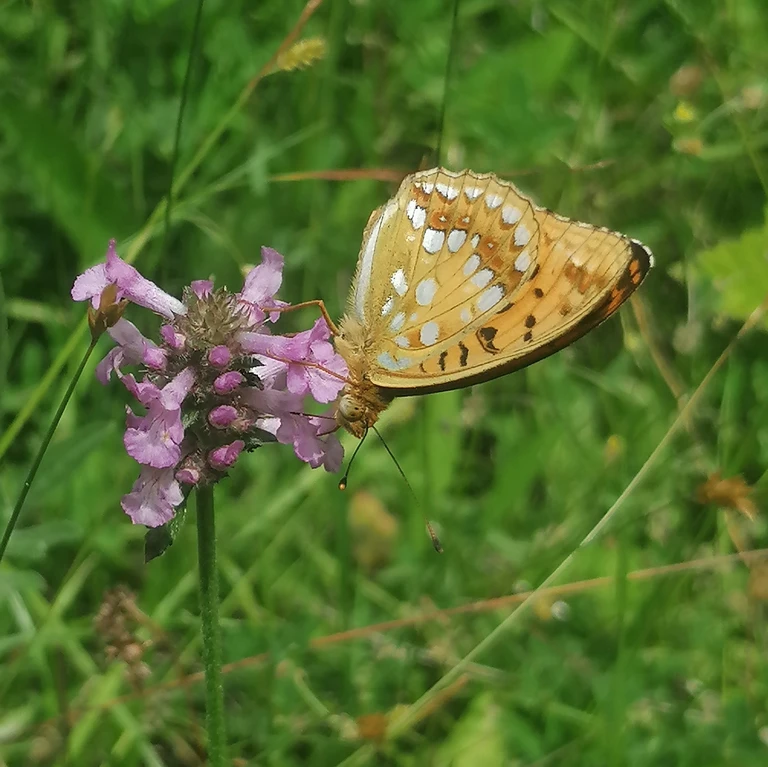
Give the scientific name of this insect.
Fabriciana adippe
